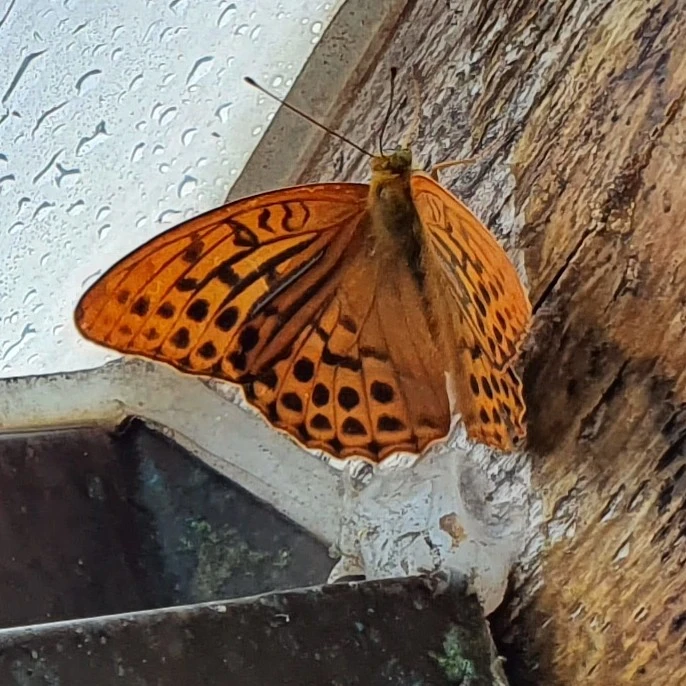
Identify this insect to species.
Argynnis paphia
